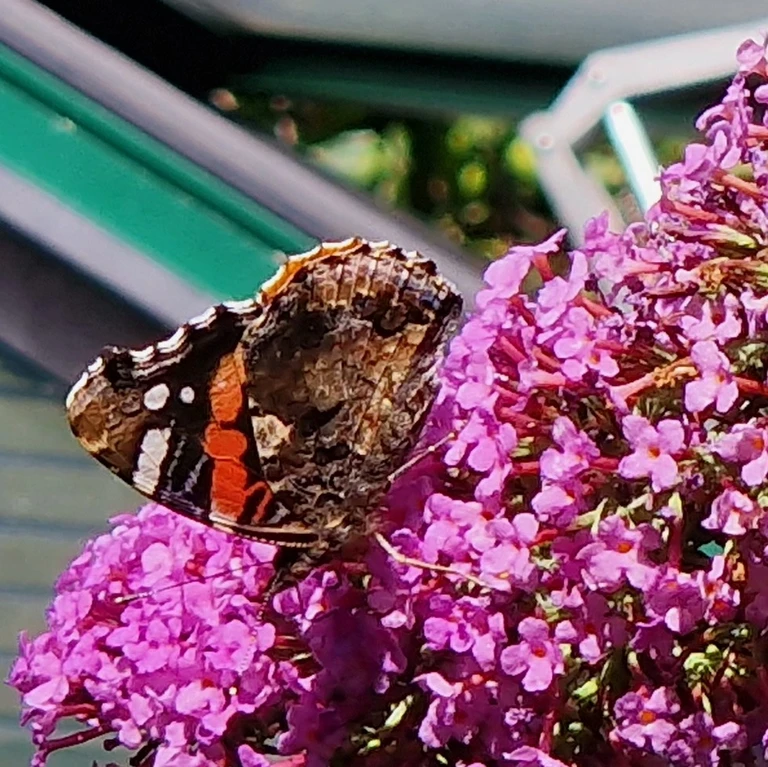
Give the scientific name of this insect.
Vanessa atalanta
